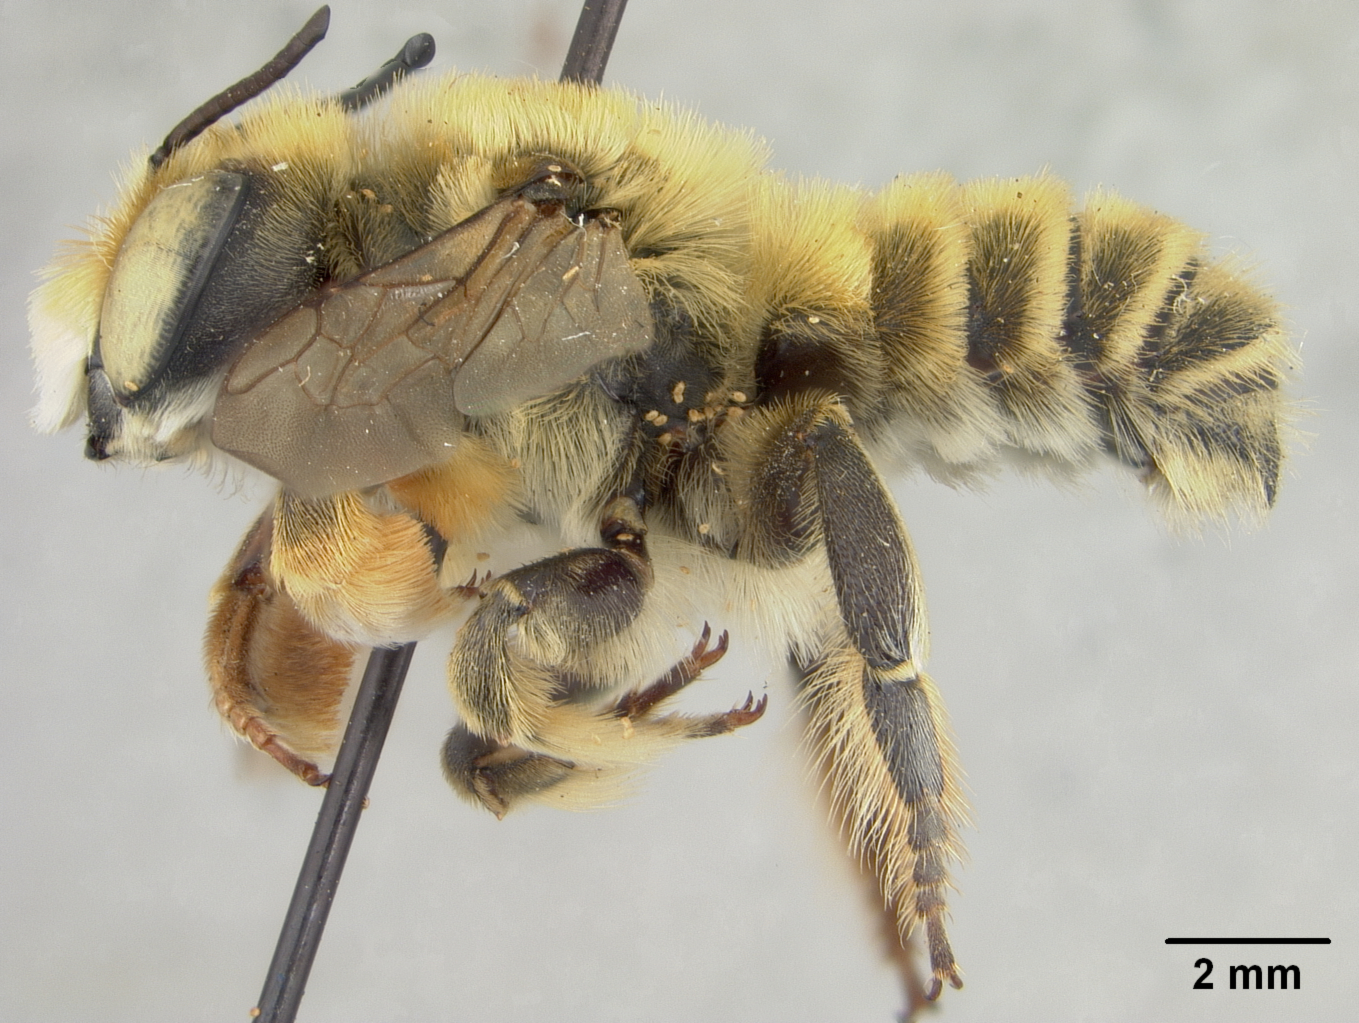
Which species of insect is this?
Megachile fortis
